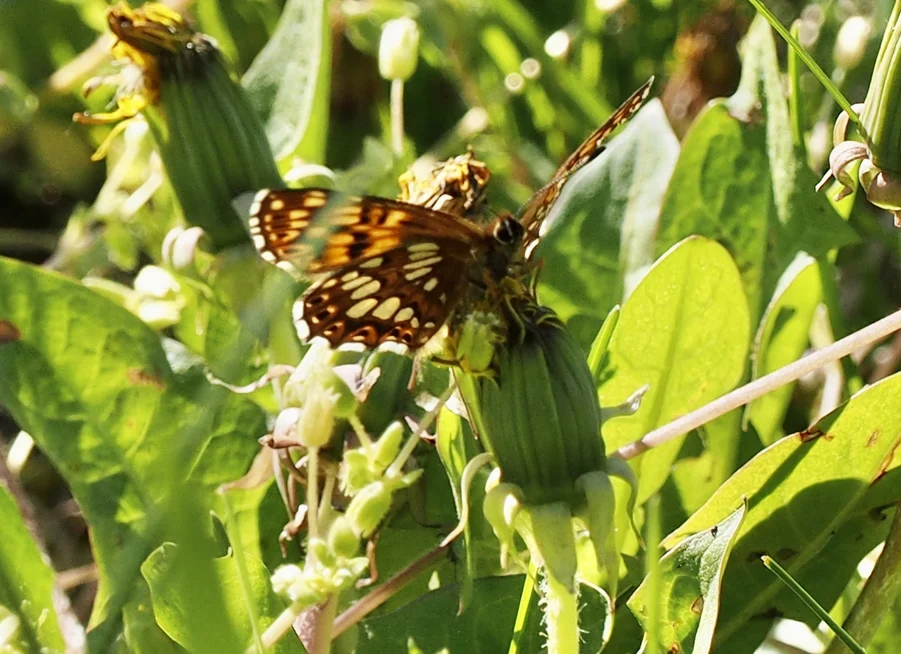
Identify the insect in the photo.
Hamearis lucina
